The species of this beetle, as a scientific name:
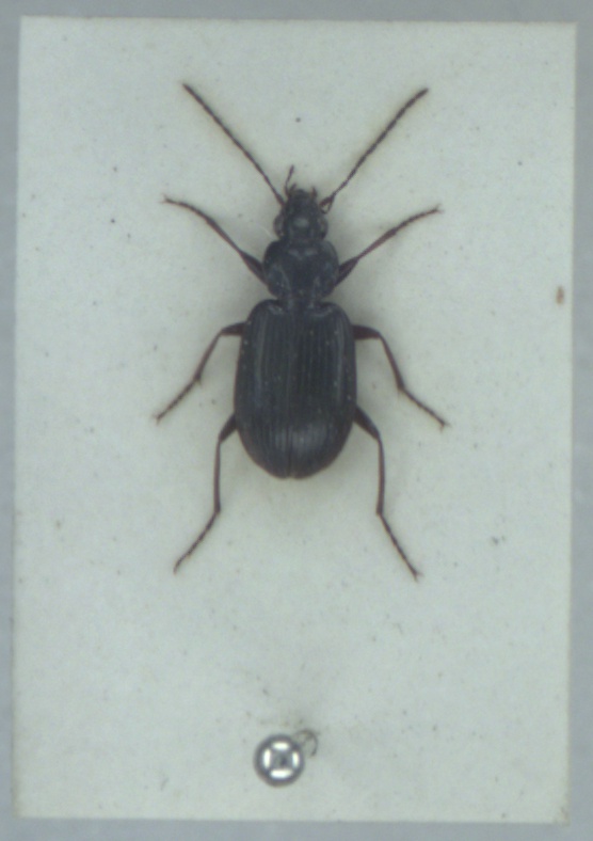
Agonum nigrum
